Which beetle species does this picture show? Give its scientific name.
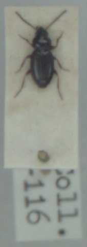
Bembidion obtusum
